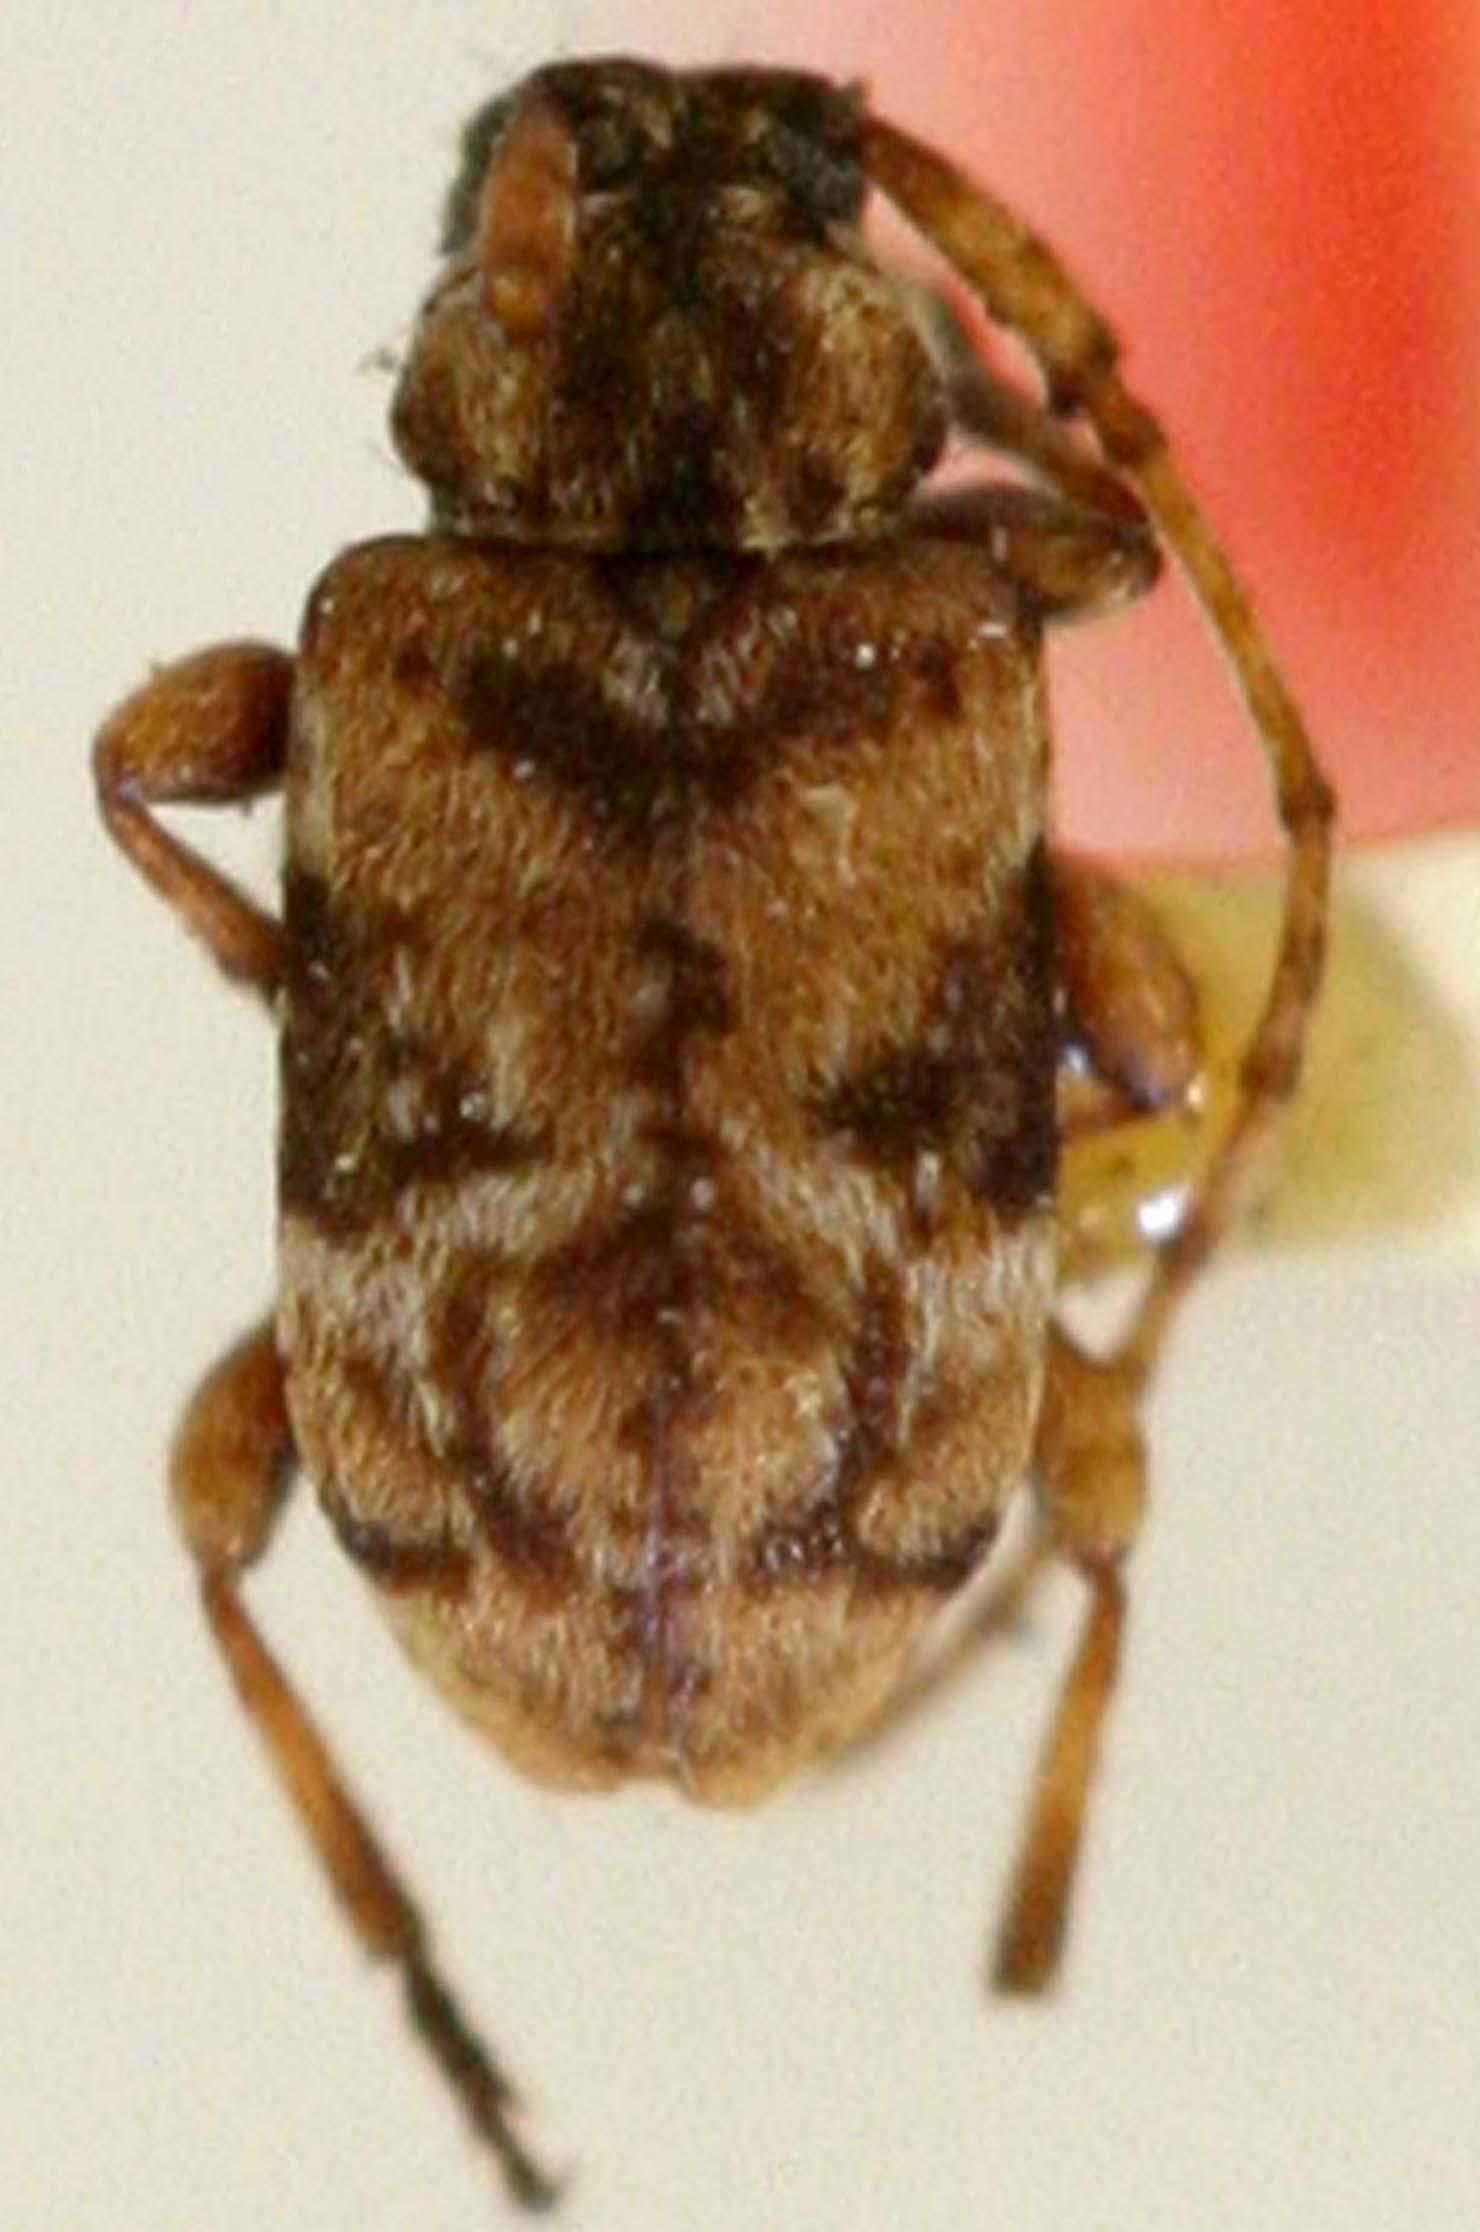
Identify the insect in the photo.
Leptostylus pygmaeus (also Pygmaleptostylus pygmaeus)
